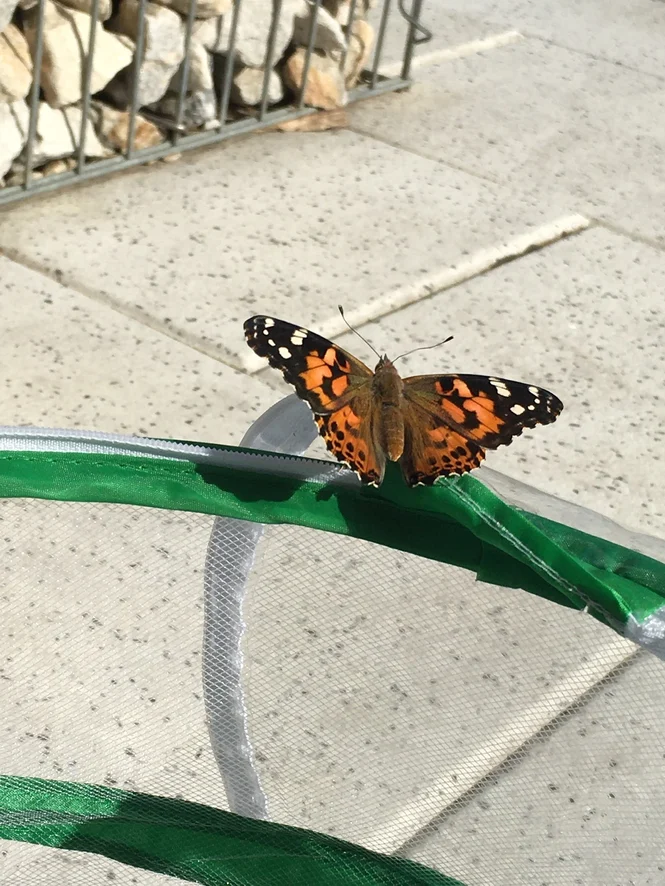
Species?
Vanessa cardui
